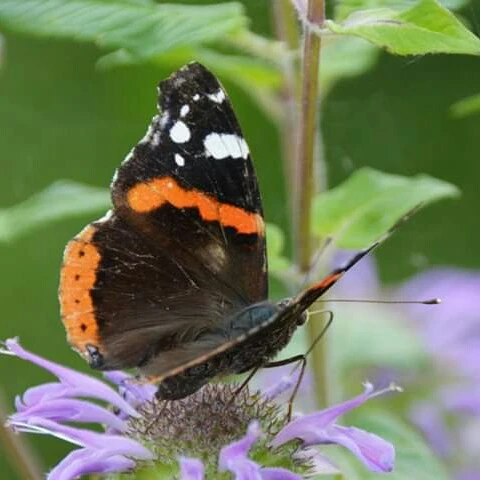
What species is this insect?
Vanessa atalanta
